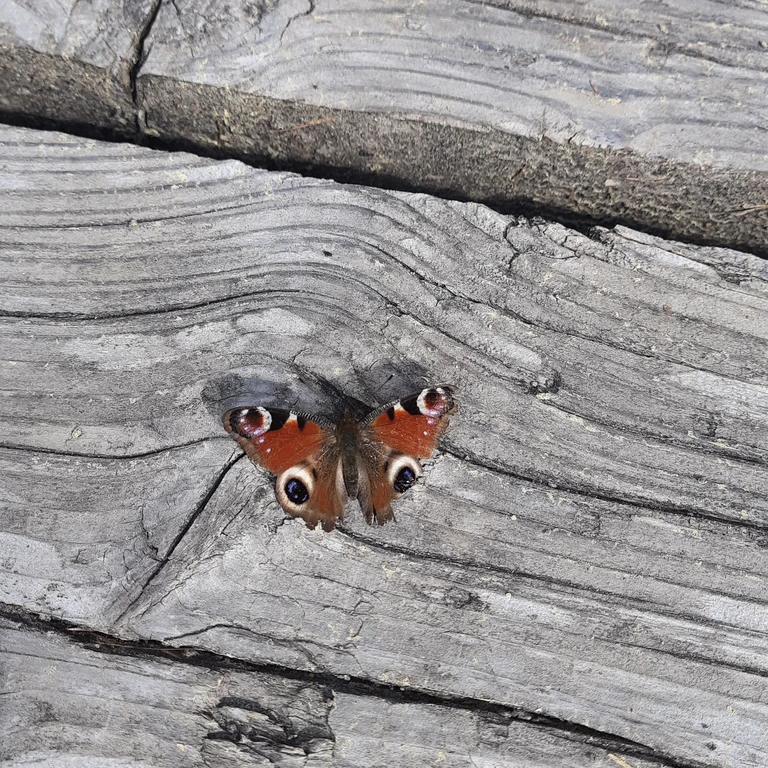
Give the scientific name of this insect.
Aglais io
